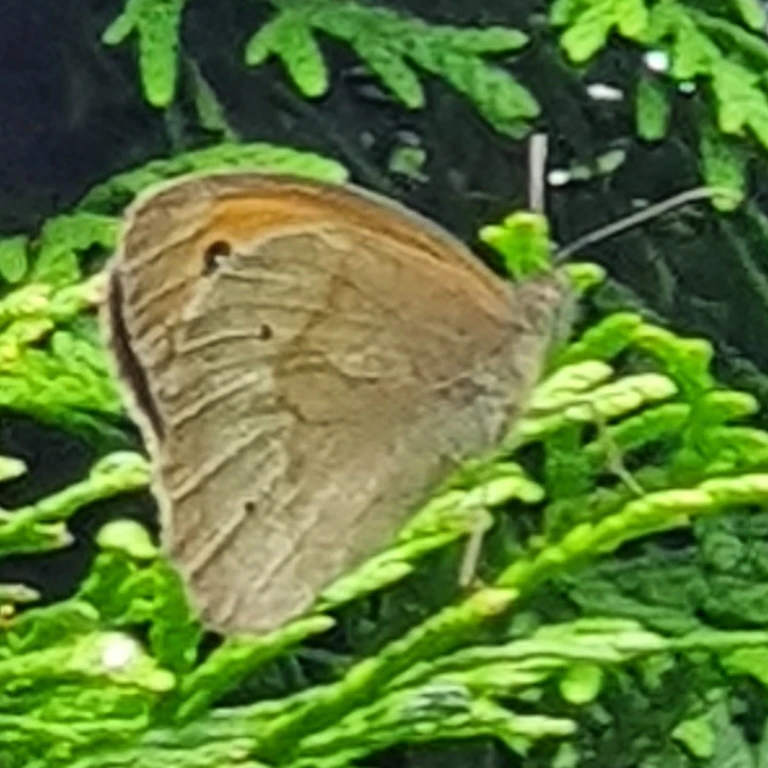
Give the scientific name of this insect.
Maniola jurtina
